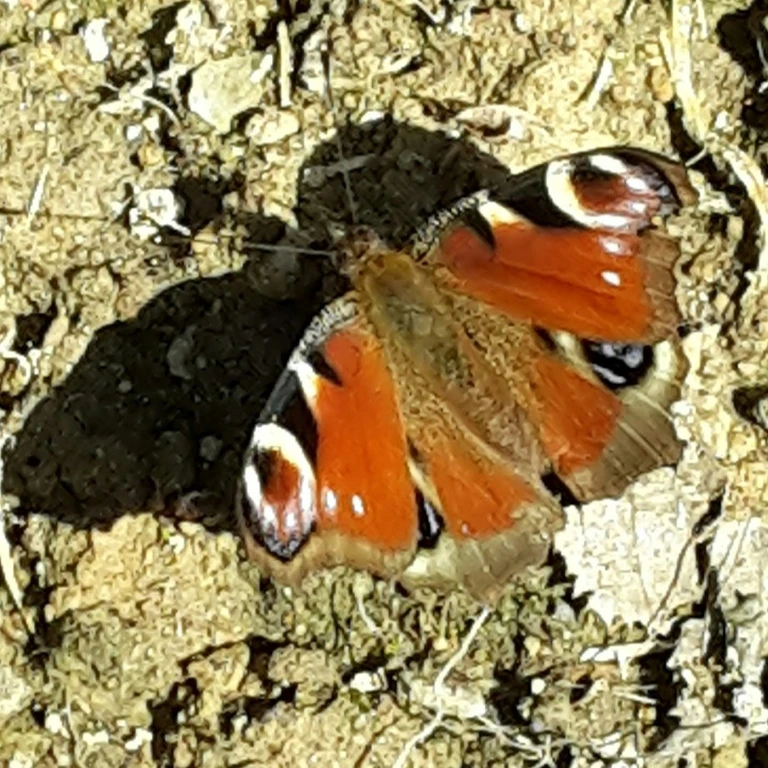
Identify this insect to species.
Aglais io
